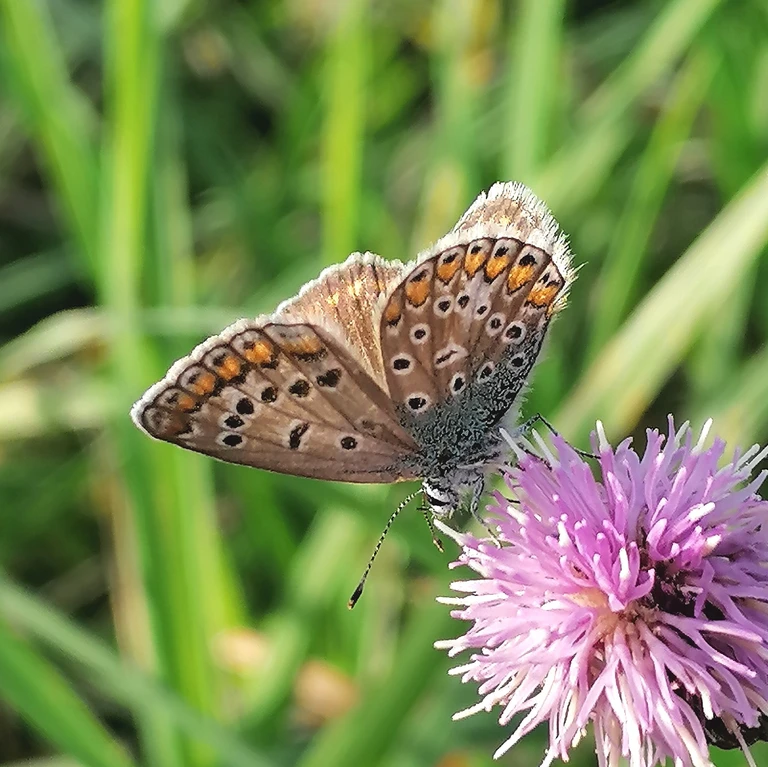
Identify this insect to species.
Polyommatus icarus
